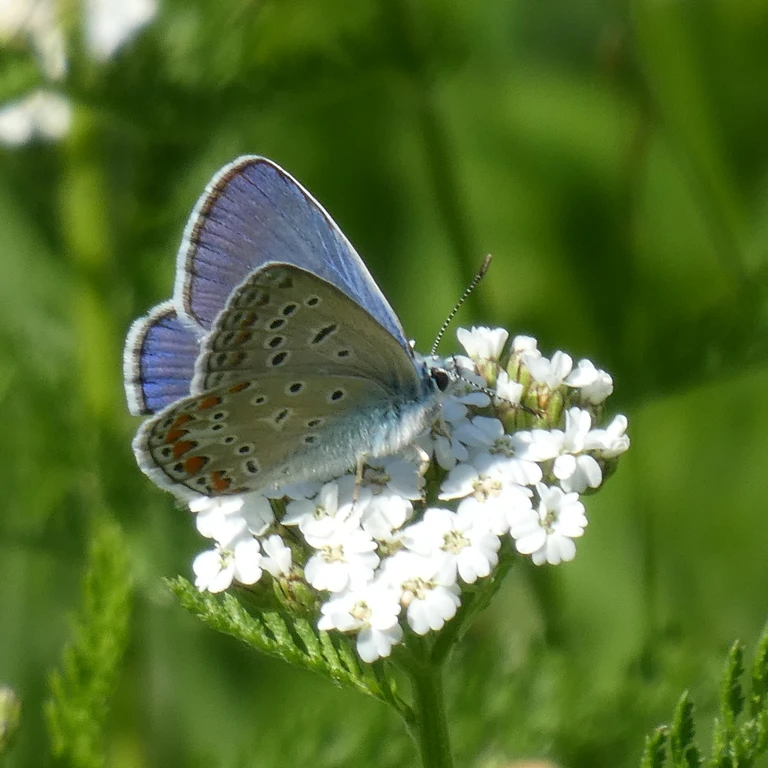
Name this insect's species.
Polyommatus icarus
